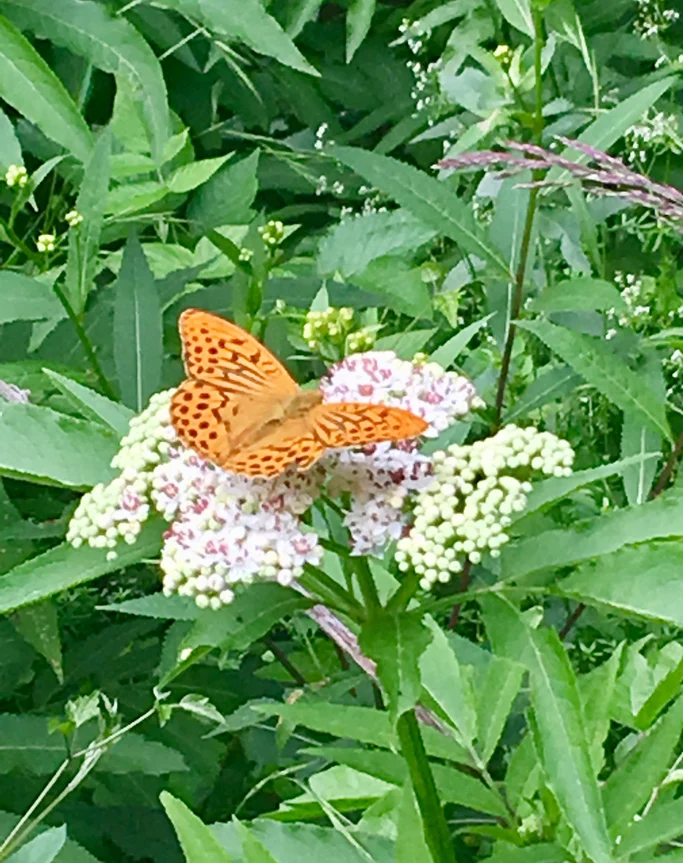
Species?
Argynnis paphia
